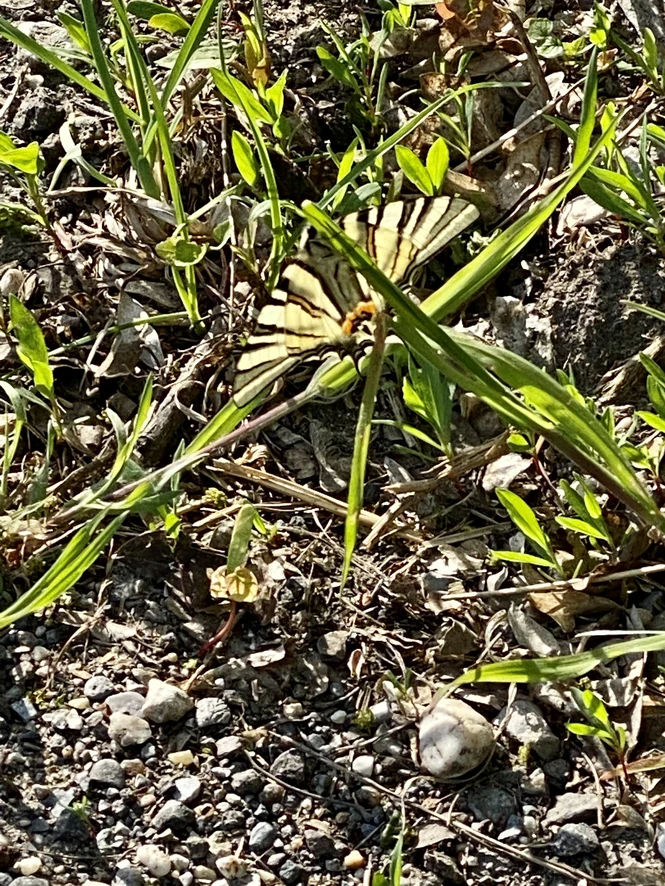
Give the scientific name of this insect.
Iphiclides podalirius
